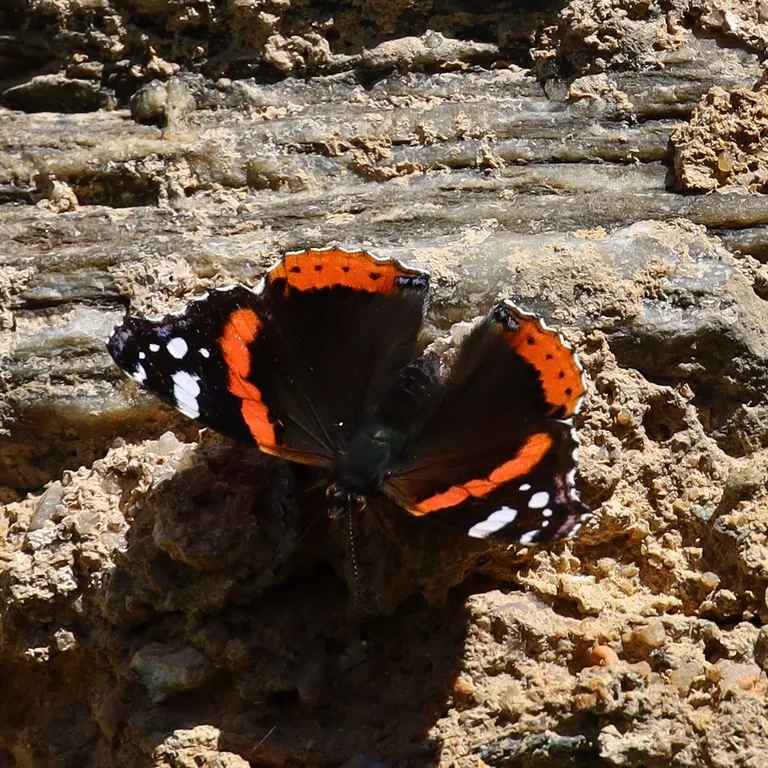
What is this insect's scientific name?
Vanessa atalanta
